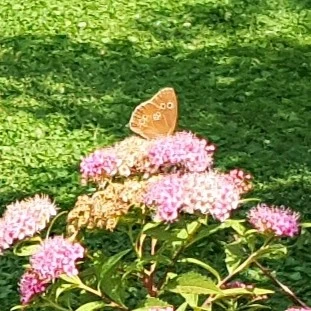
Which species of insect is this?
Aphantopus hyperantus
